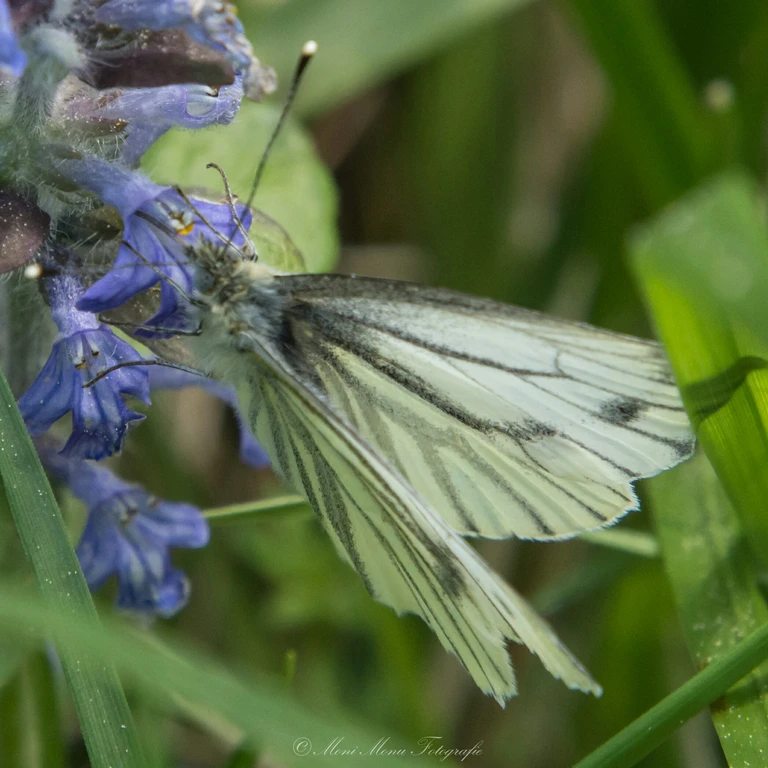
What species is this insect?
Pieris napi
